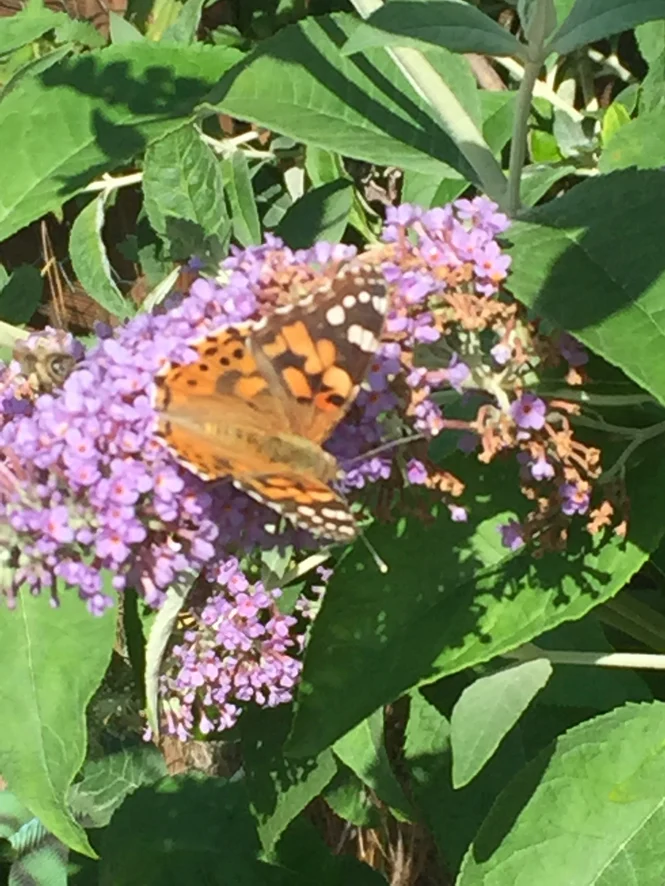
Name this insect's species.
Vanessa cardui
